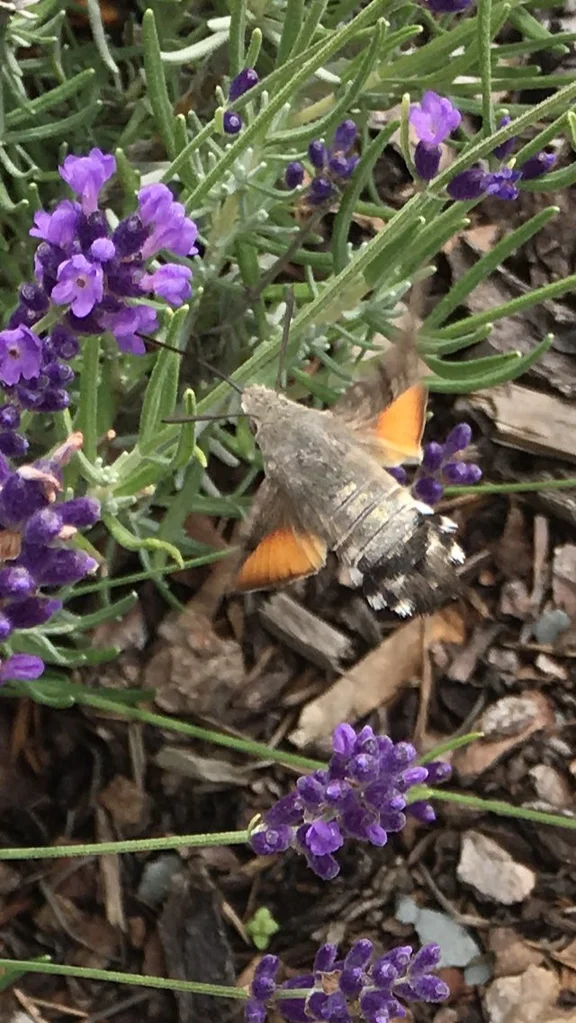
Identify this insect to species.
Macroglossum stellatarum
